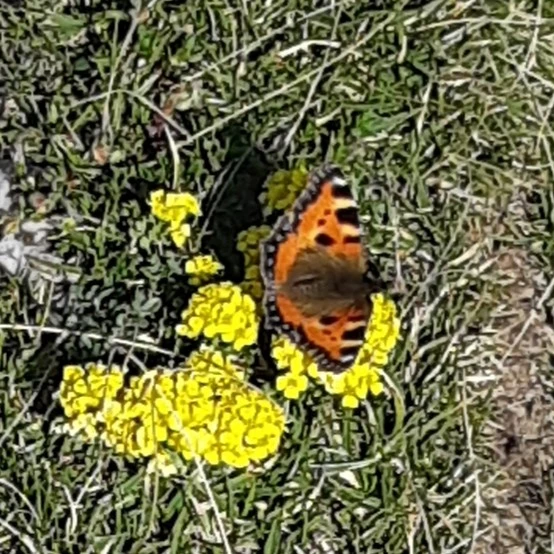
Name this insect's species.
Aglais urticae
